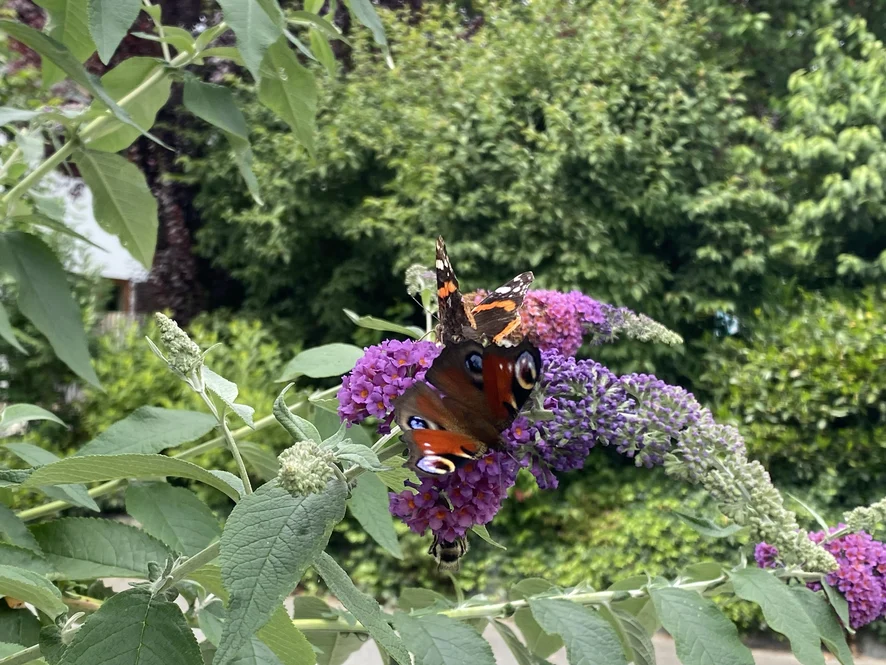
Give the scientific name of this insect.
Vanessa atalanta
